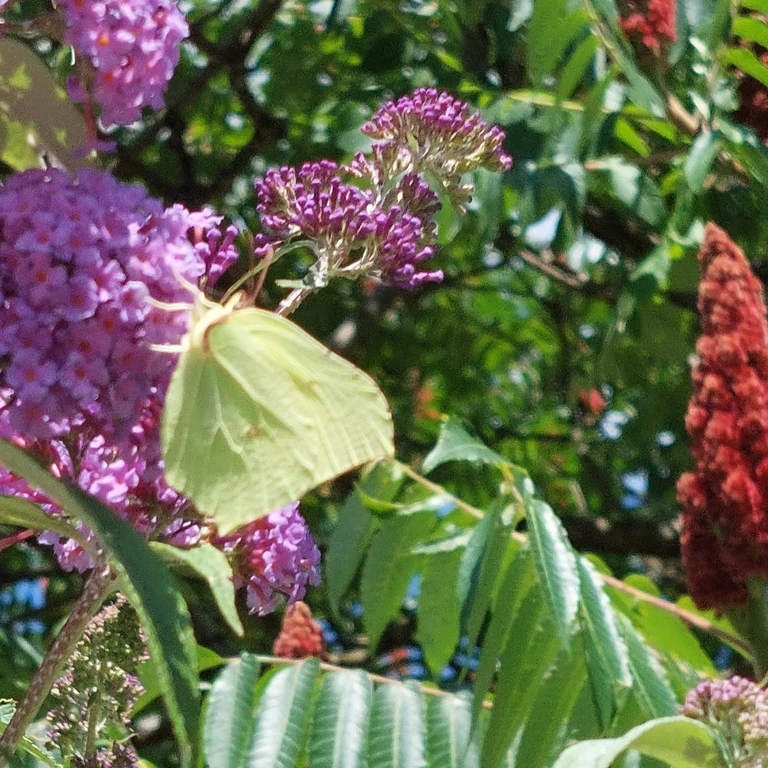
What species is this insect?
Gonepteryx rhamni
